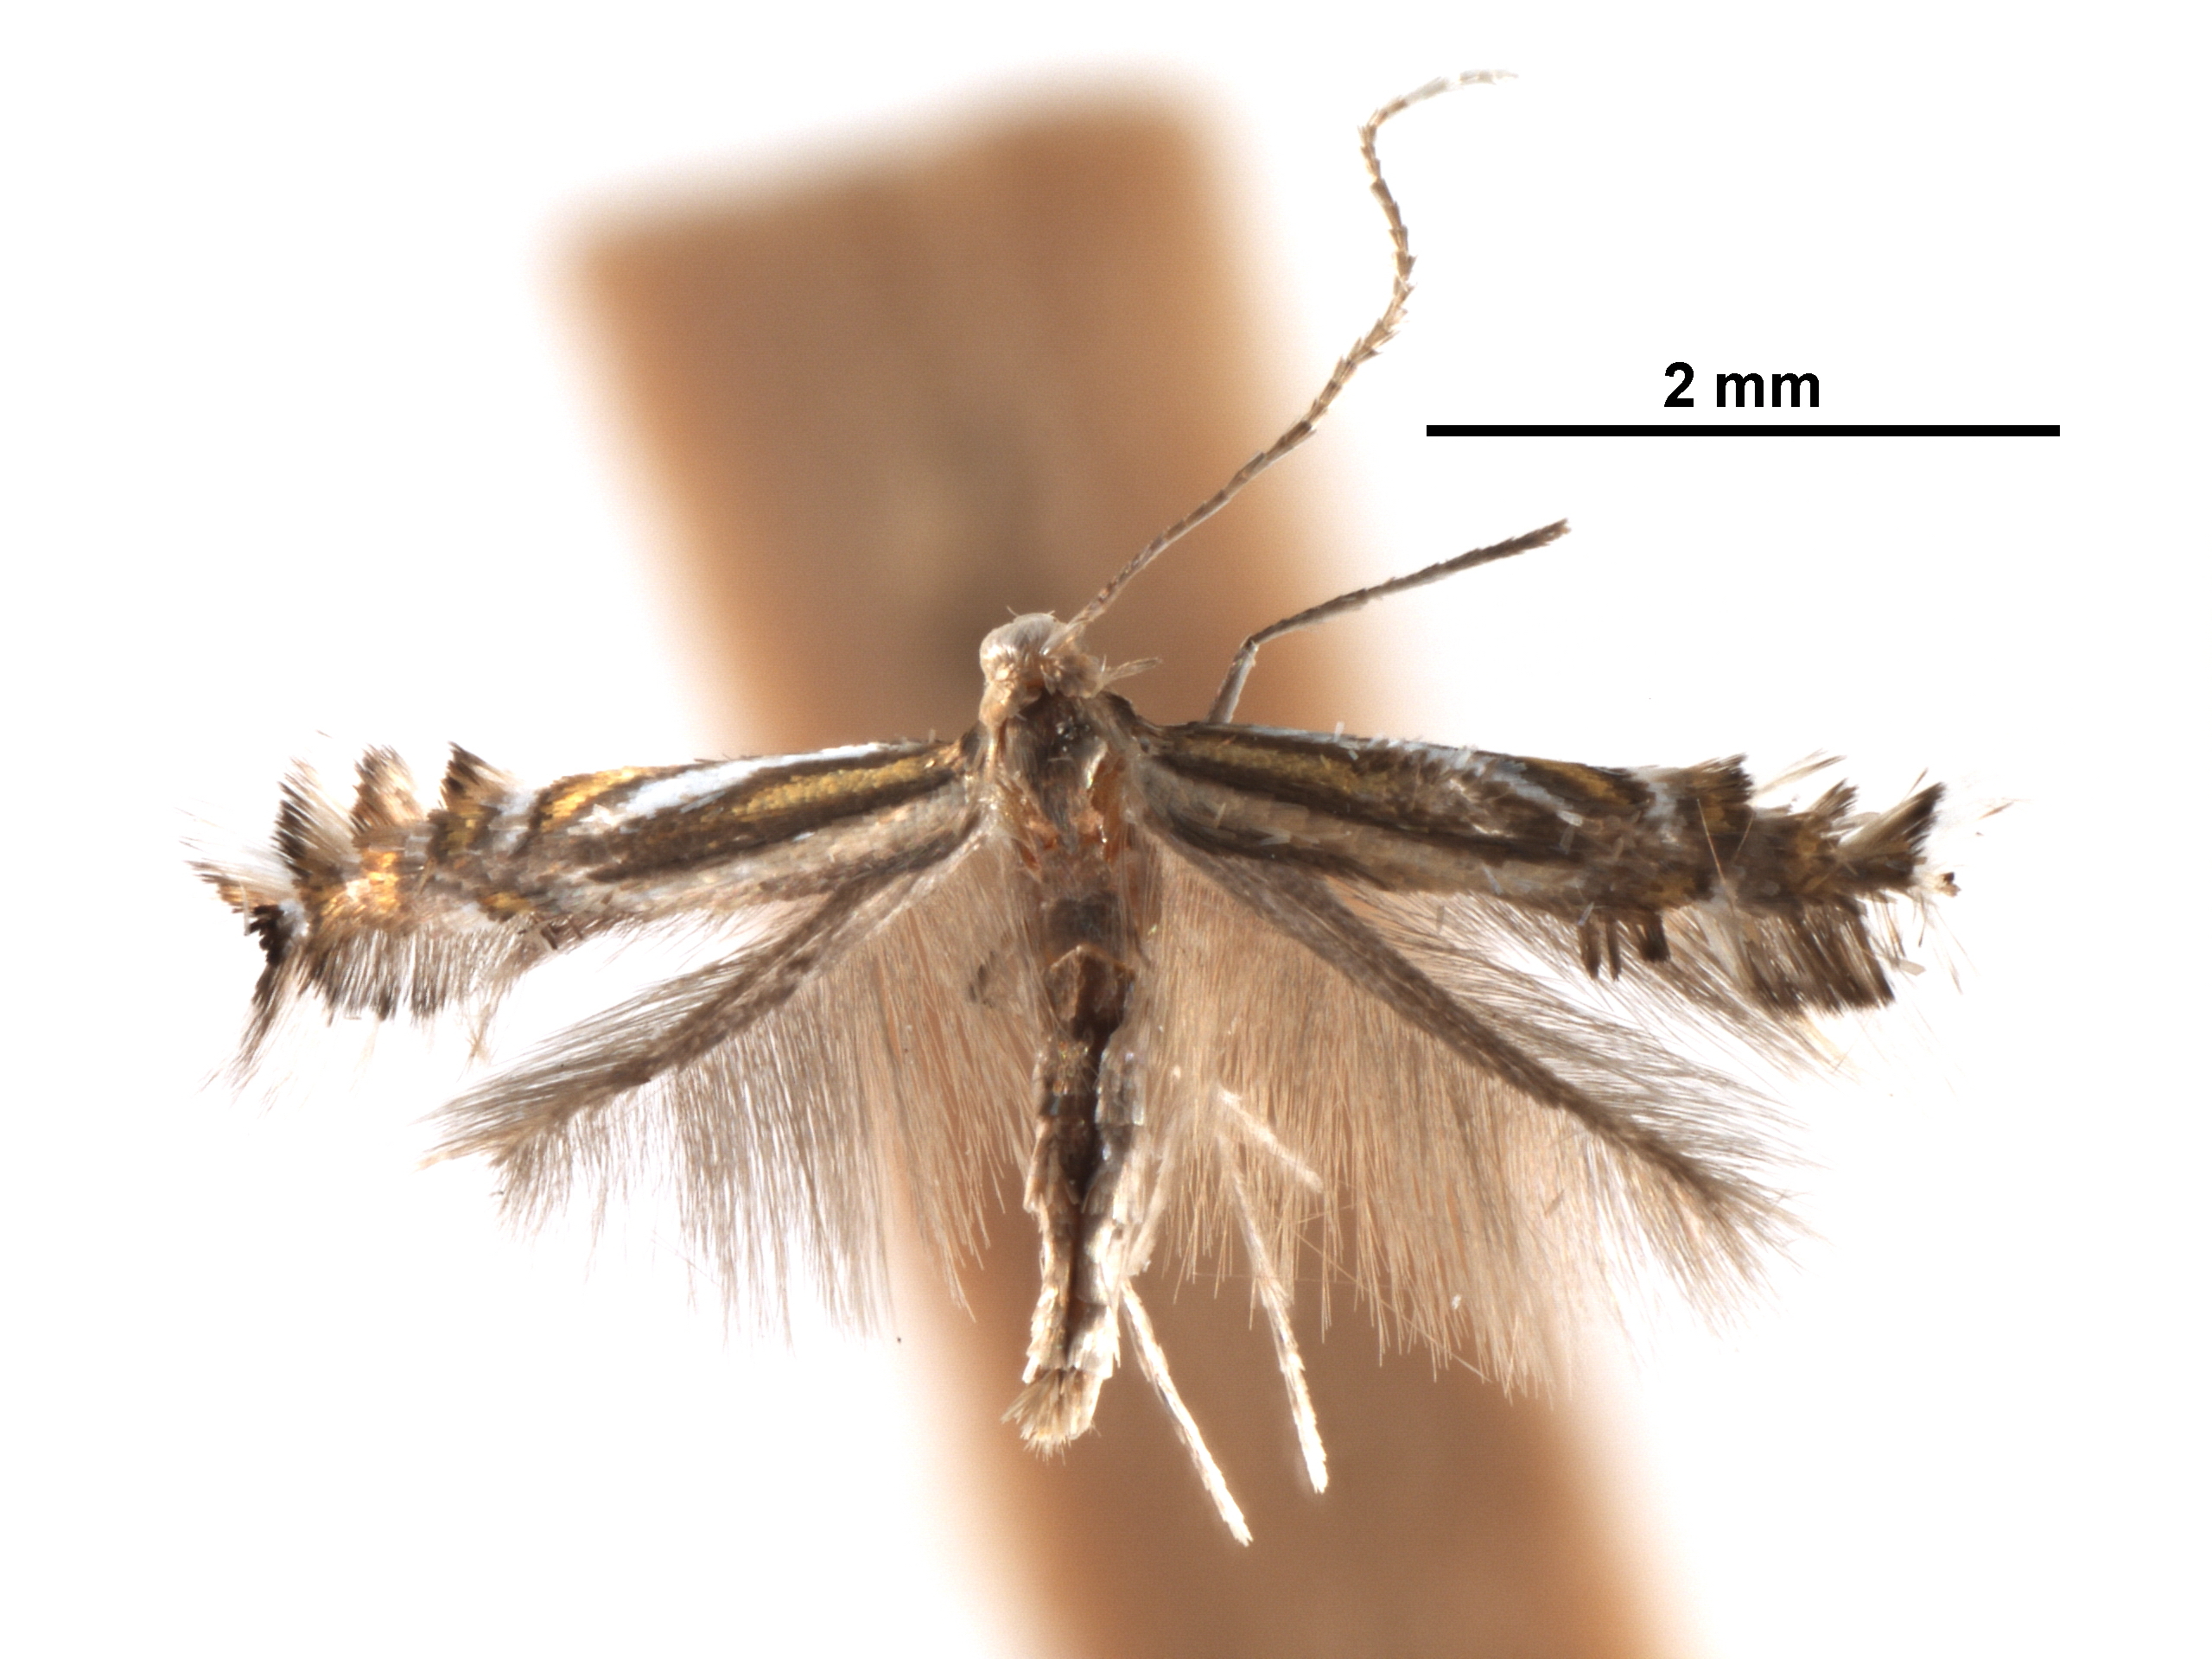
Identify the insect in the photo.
Phyllocnistis bouquini
